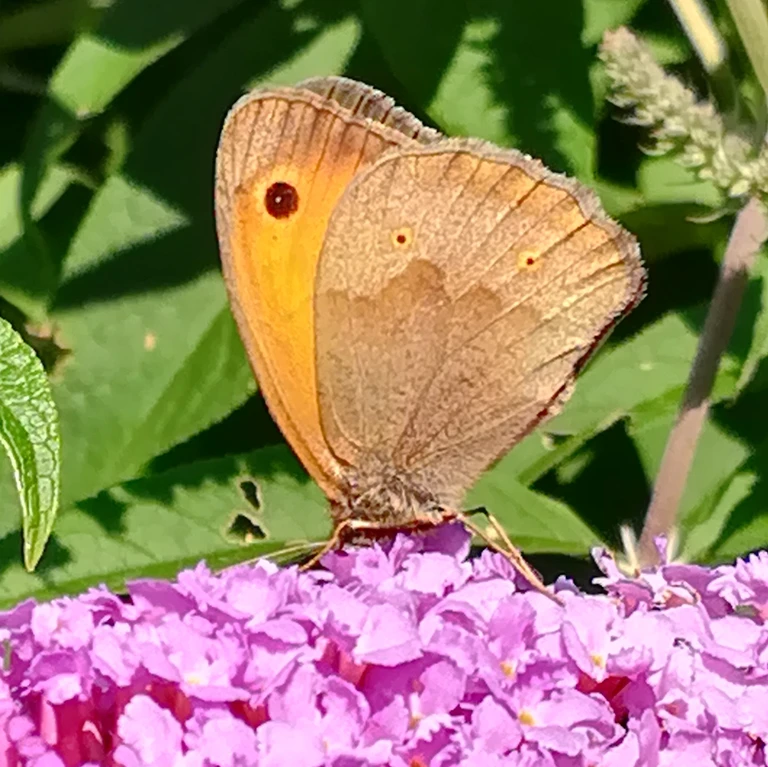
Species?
Maniola jurtina
